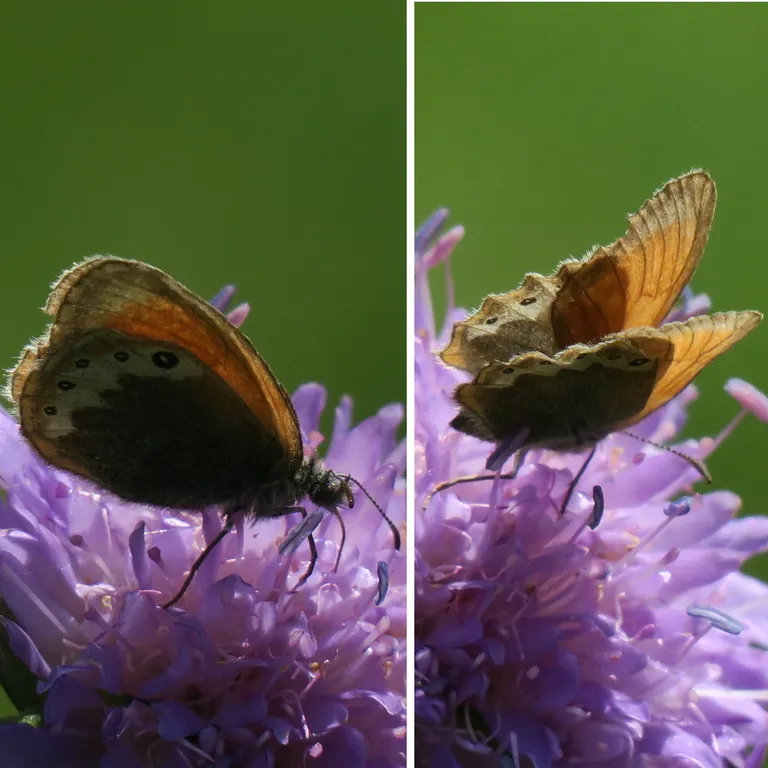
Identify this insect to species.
Coenonympha gardetta
